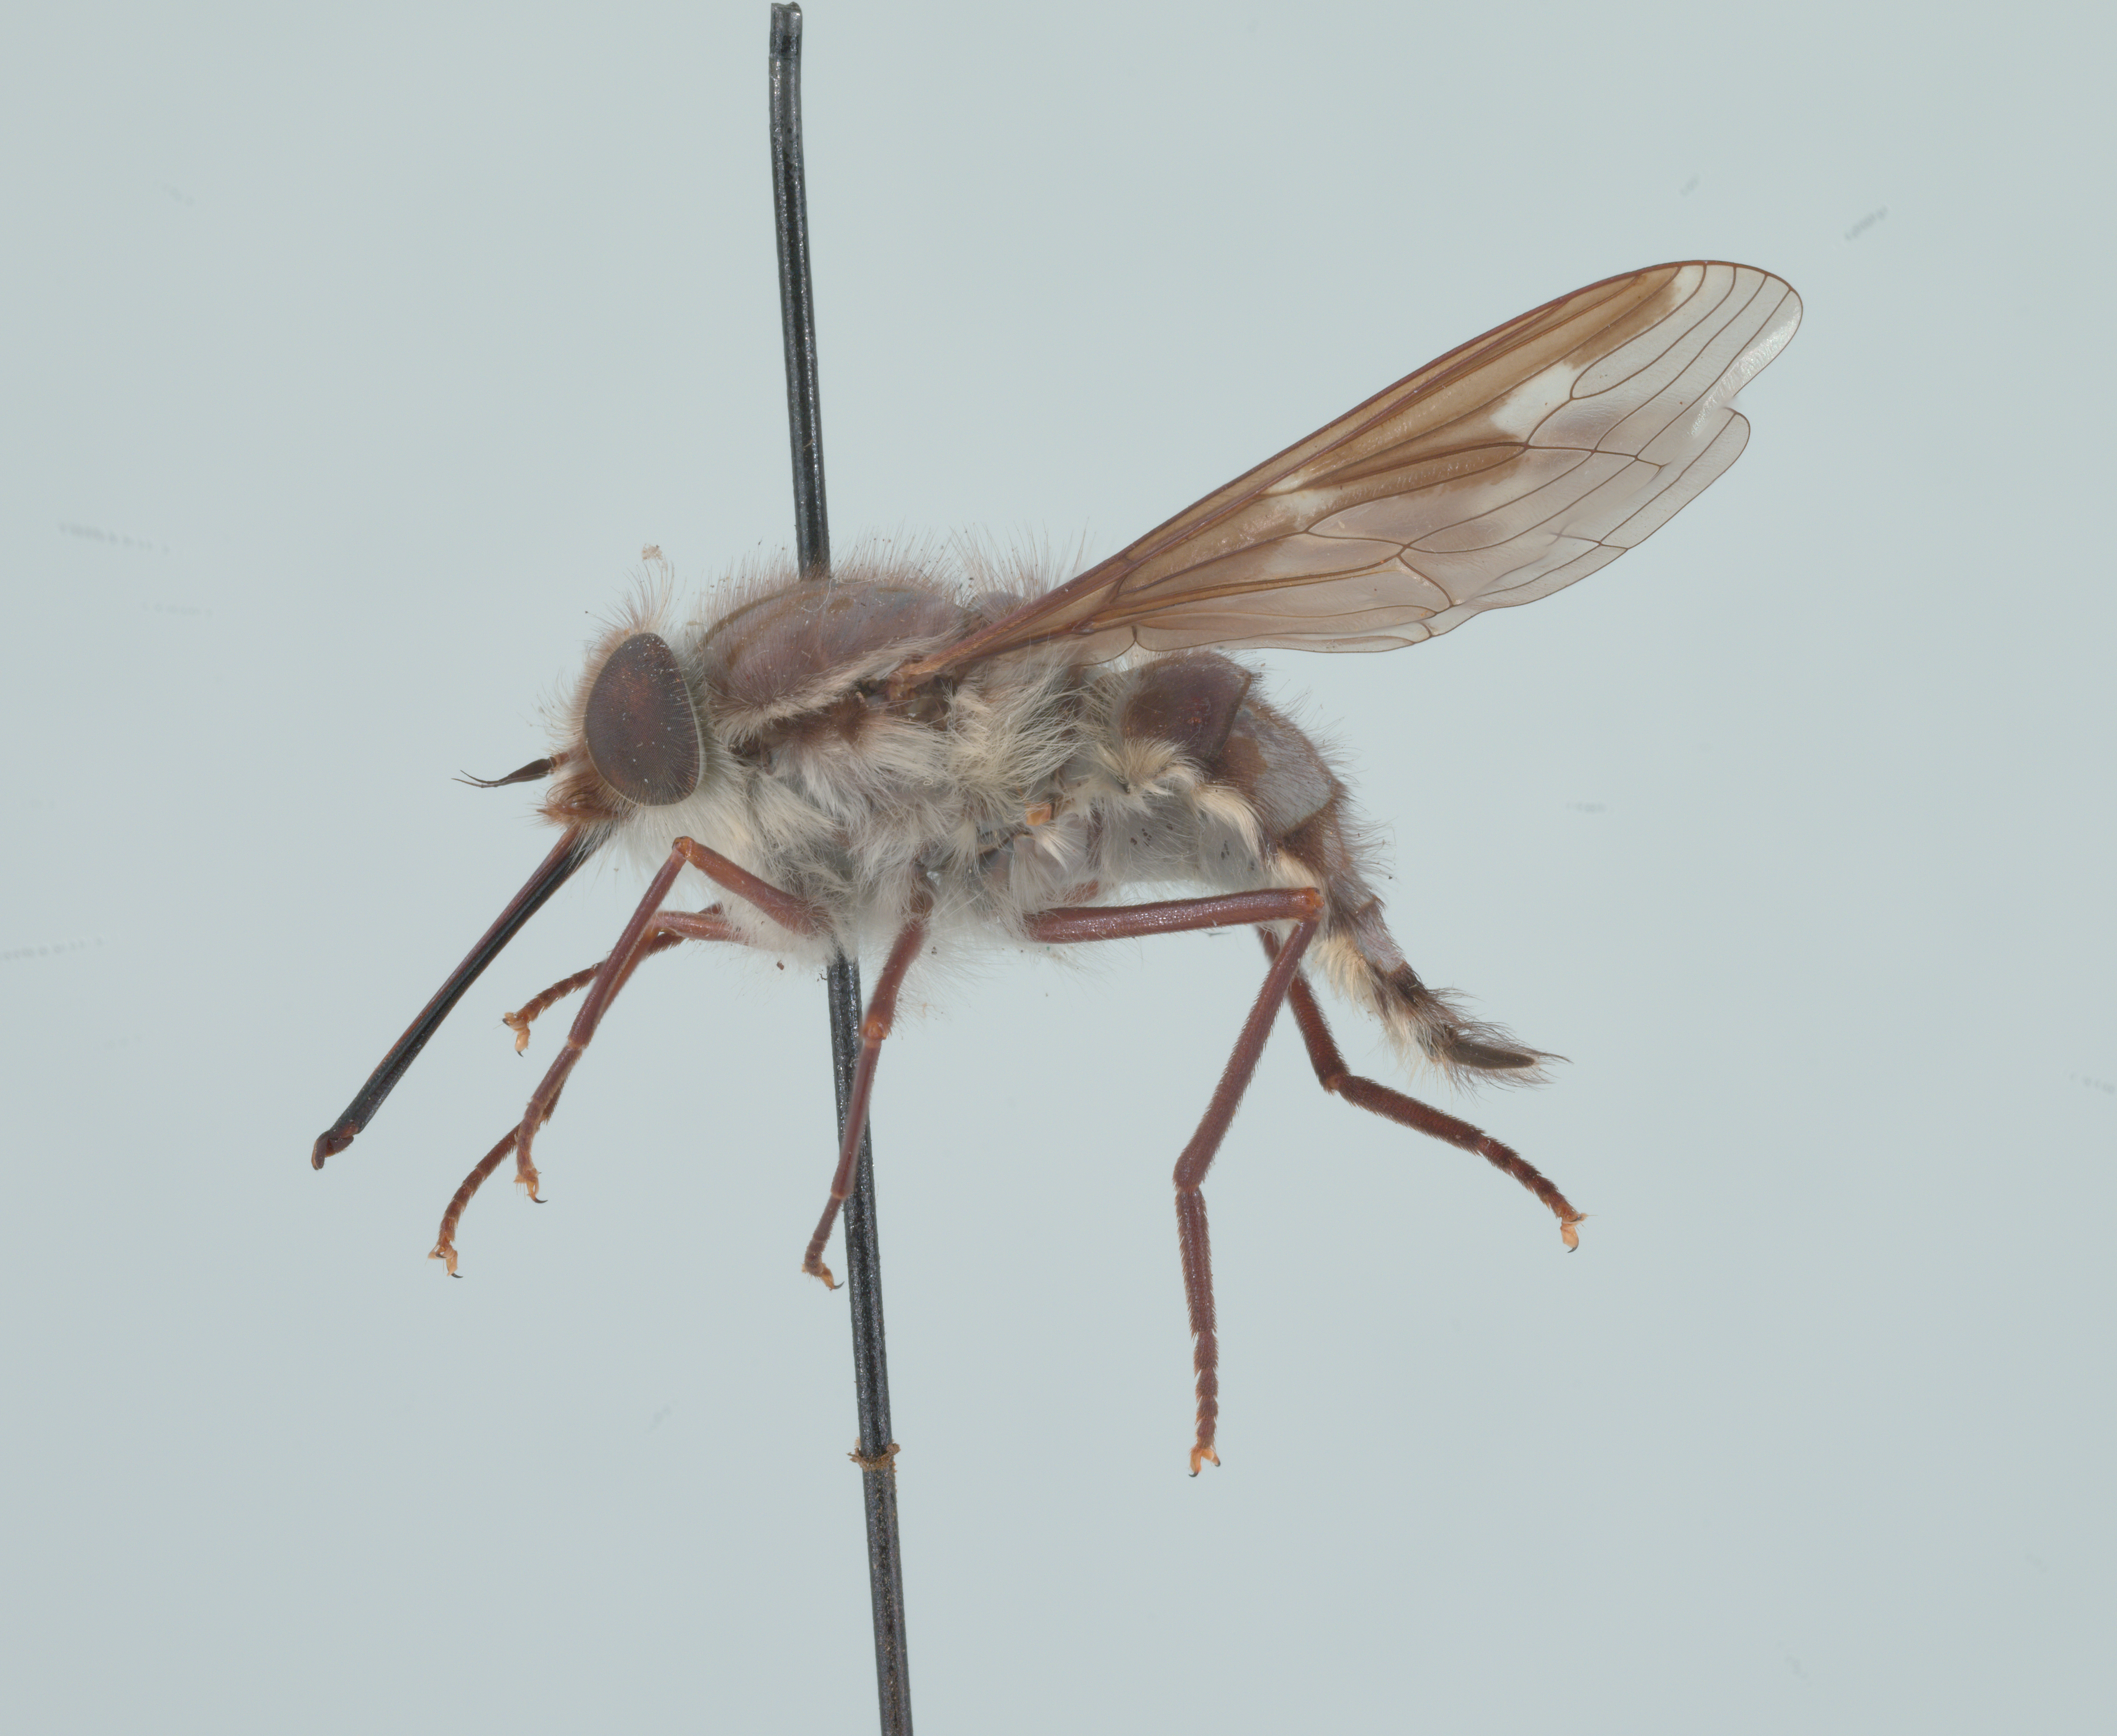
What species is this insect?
Trichophthalma niveibarbis
